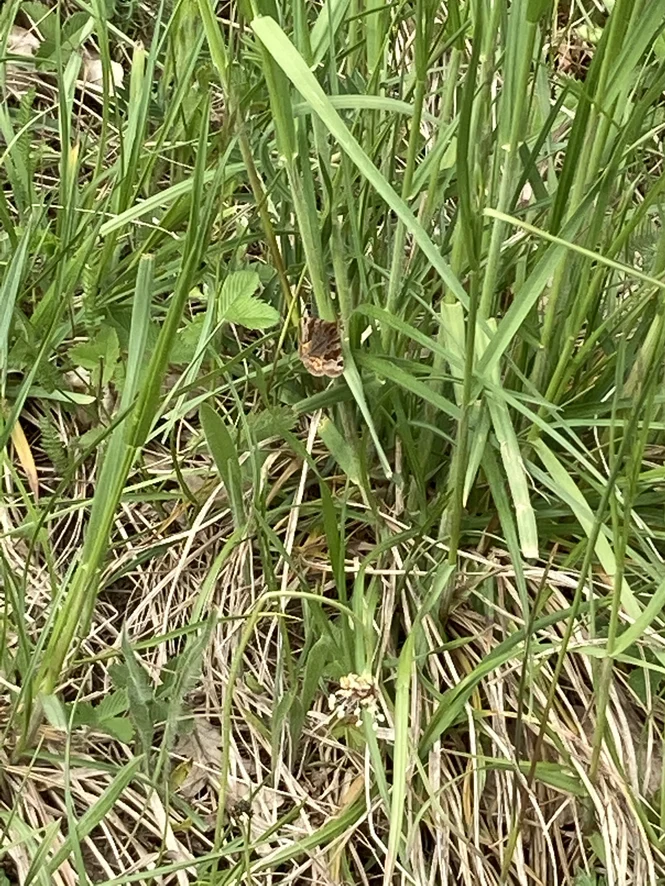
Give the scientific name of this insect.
Euclidia glyphica
